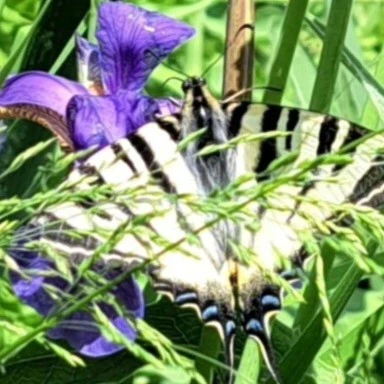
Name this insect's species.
Iphiclides podalirius
